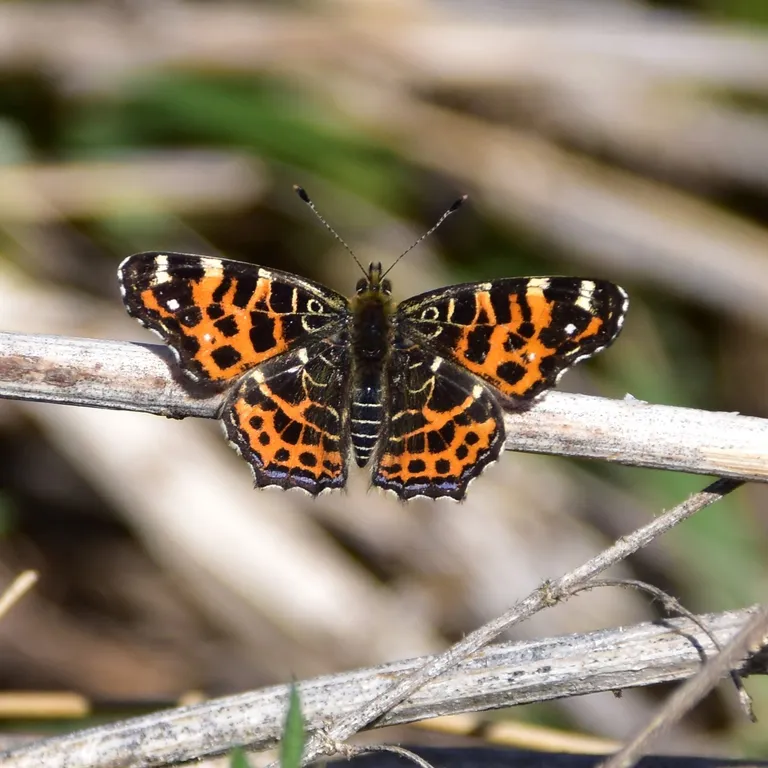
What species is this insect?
Araschnia levana
